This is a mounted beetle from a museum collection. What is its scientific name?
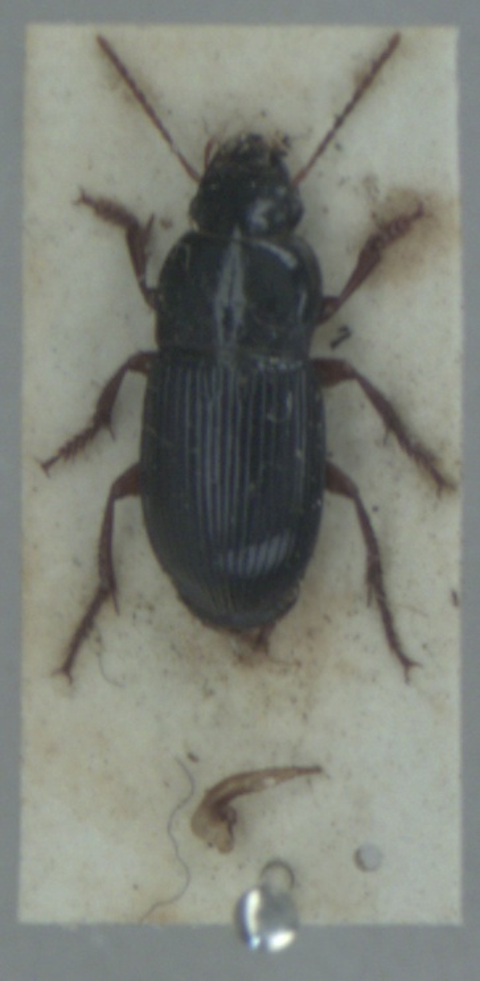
Harpalus rubripes
